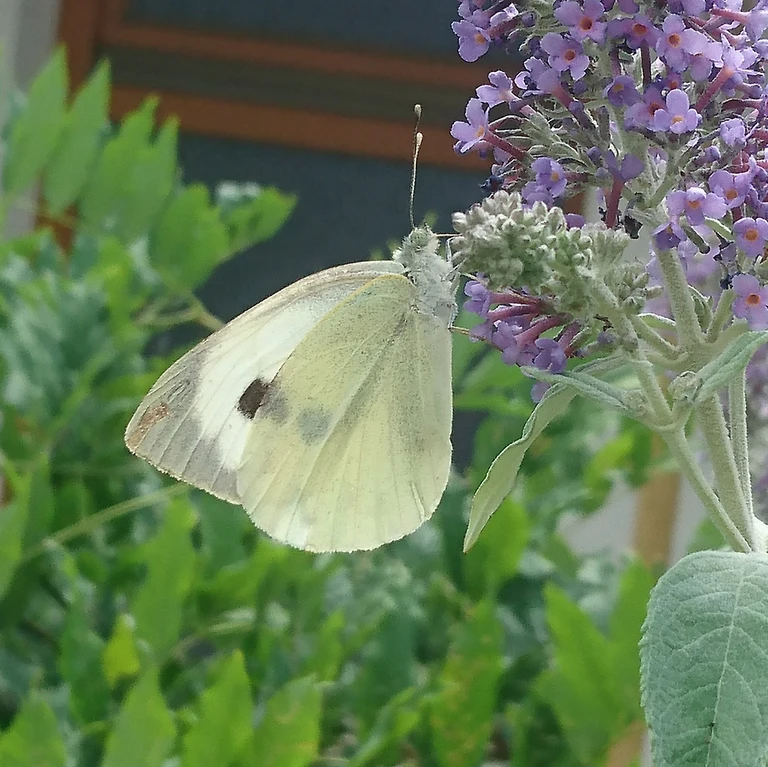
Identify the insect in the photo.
Pieris brassicae
